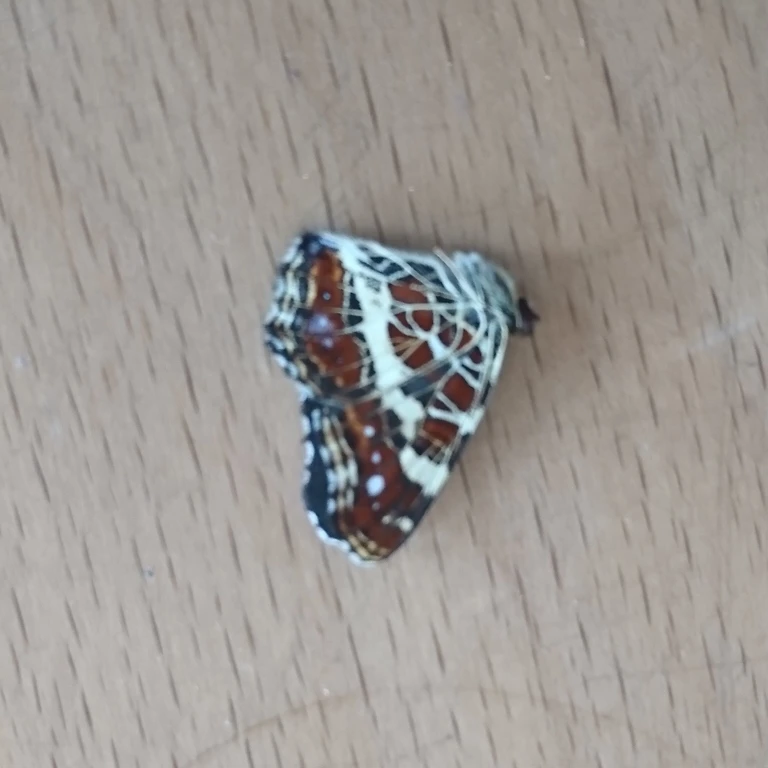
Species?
Araschnia levana
